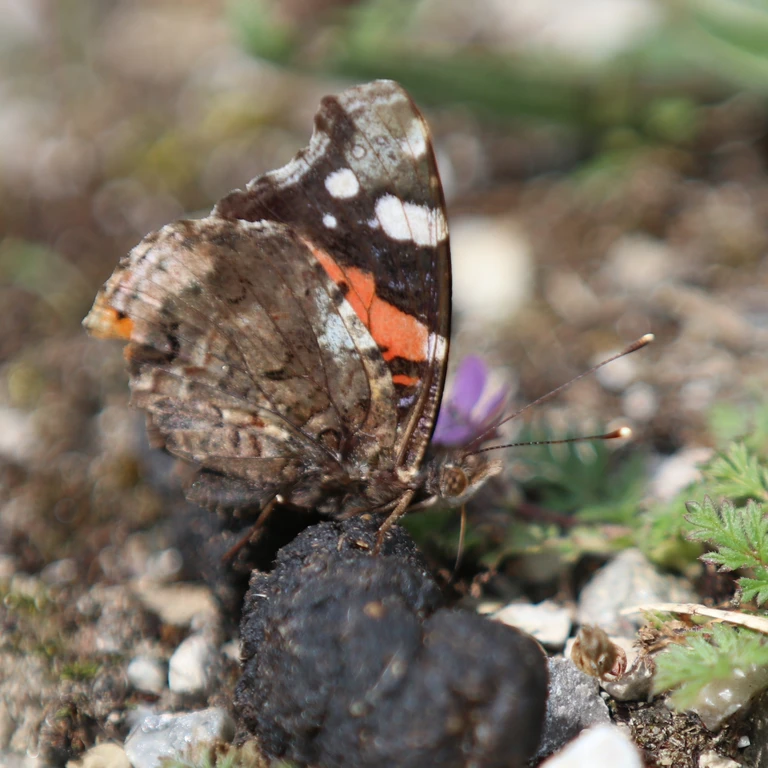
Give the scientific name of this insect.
Vanessa atalanta
